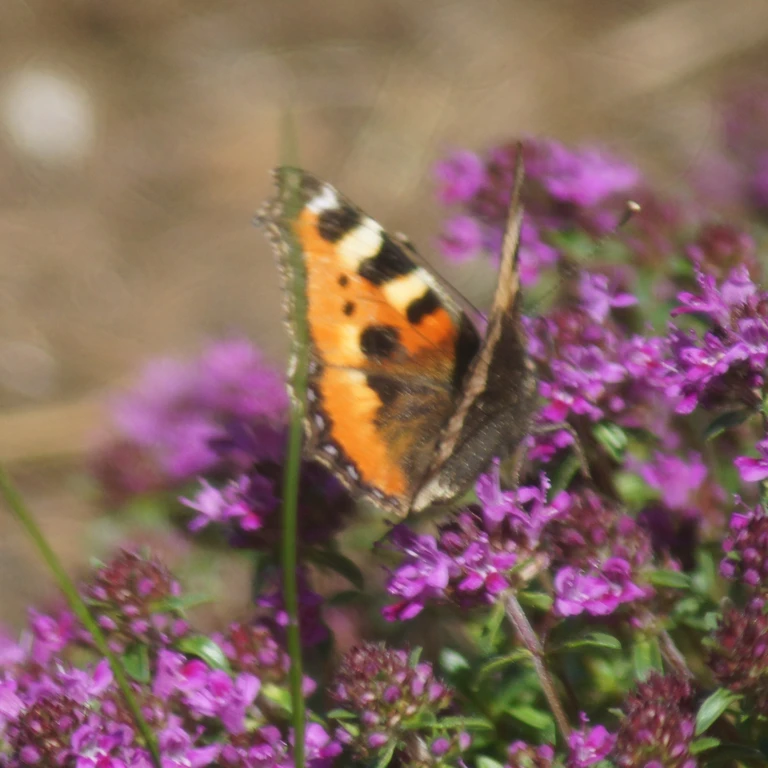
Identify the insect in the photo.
Aglais urticae
